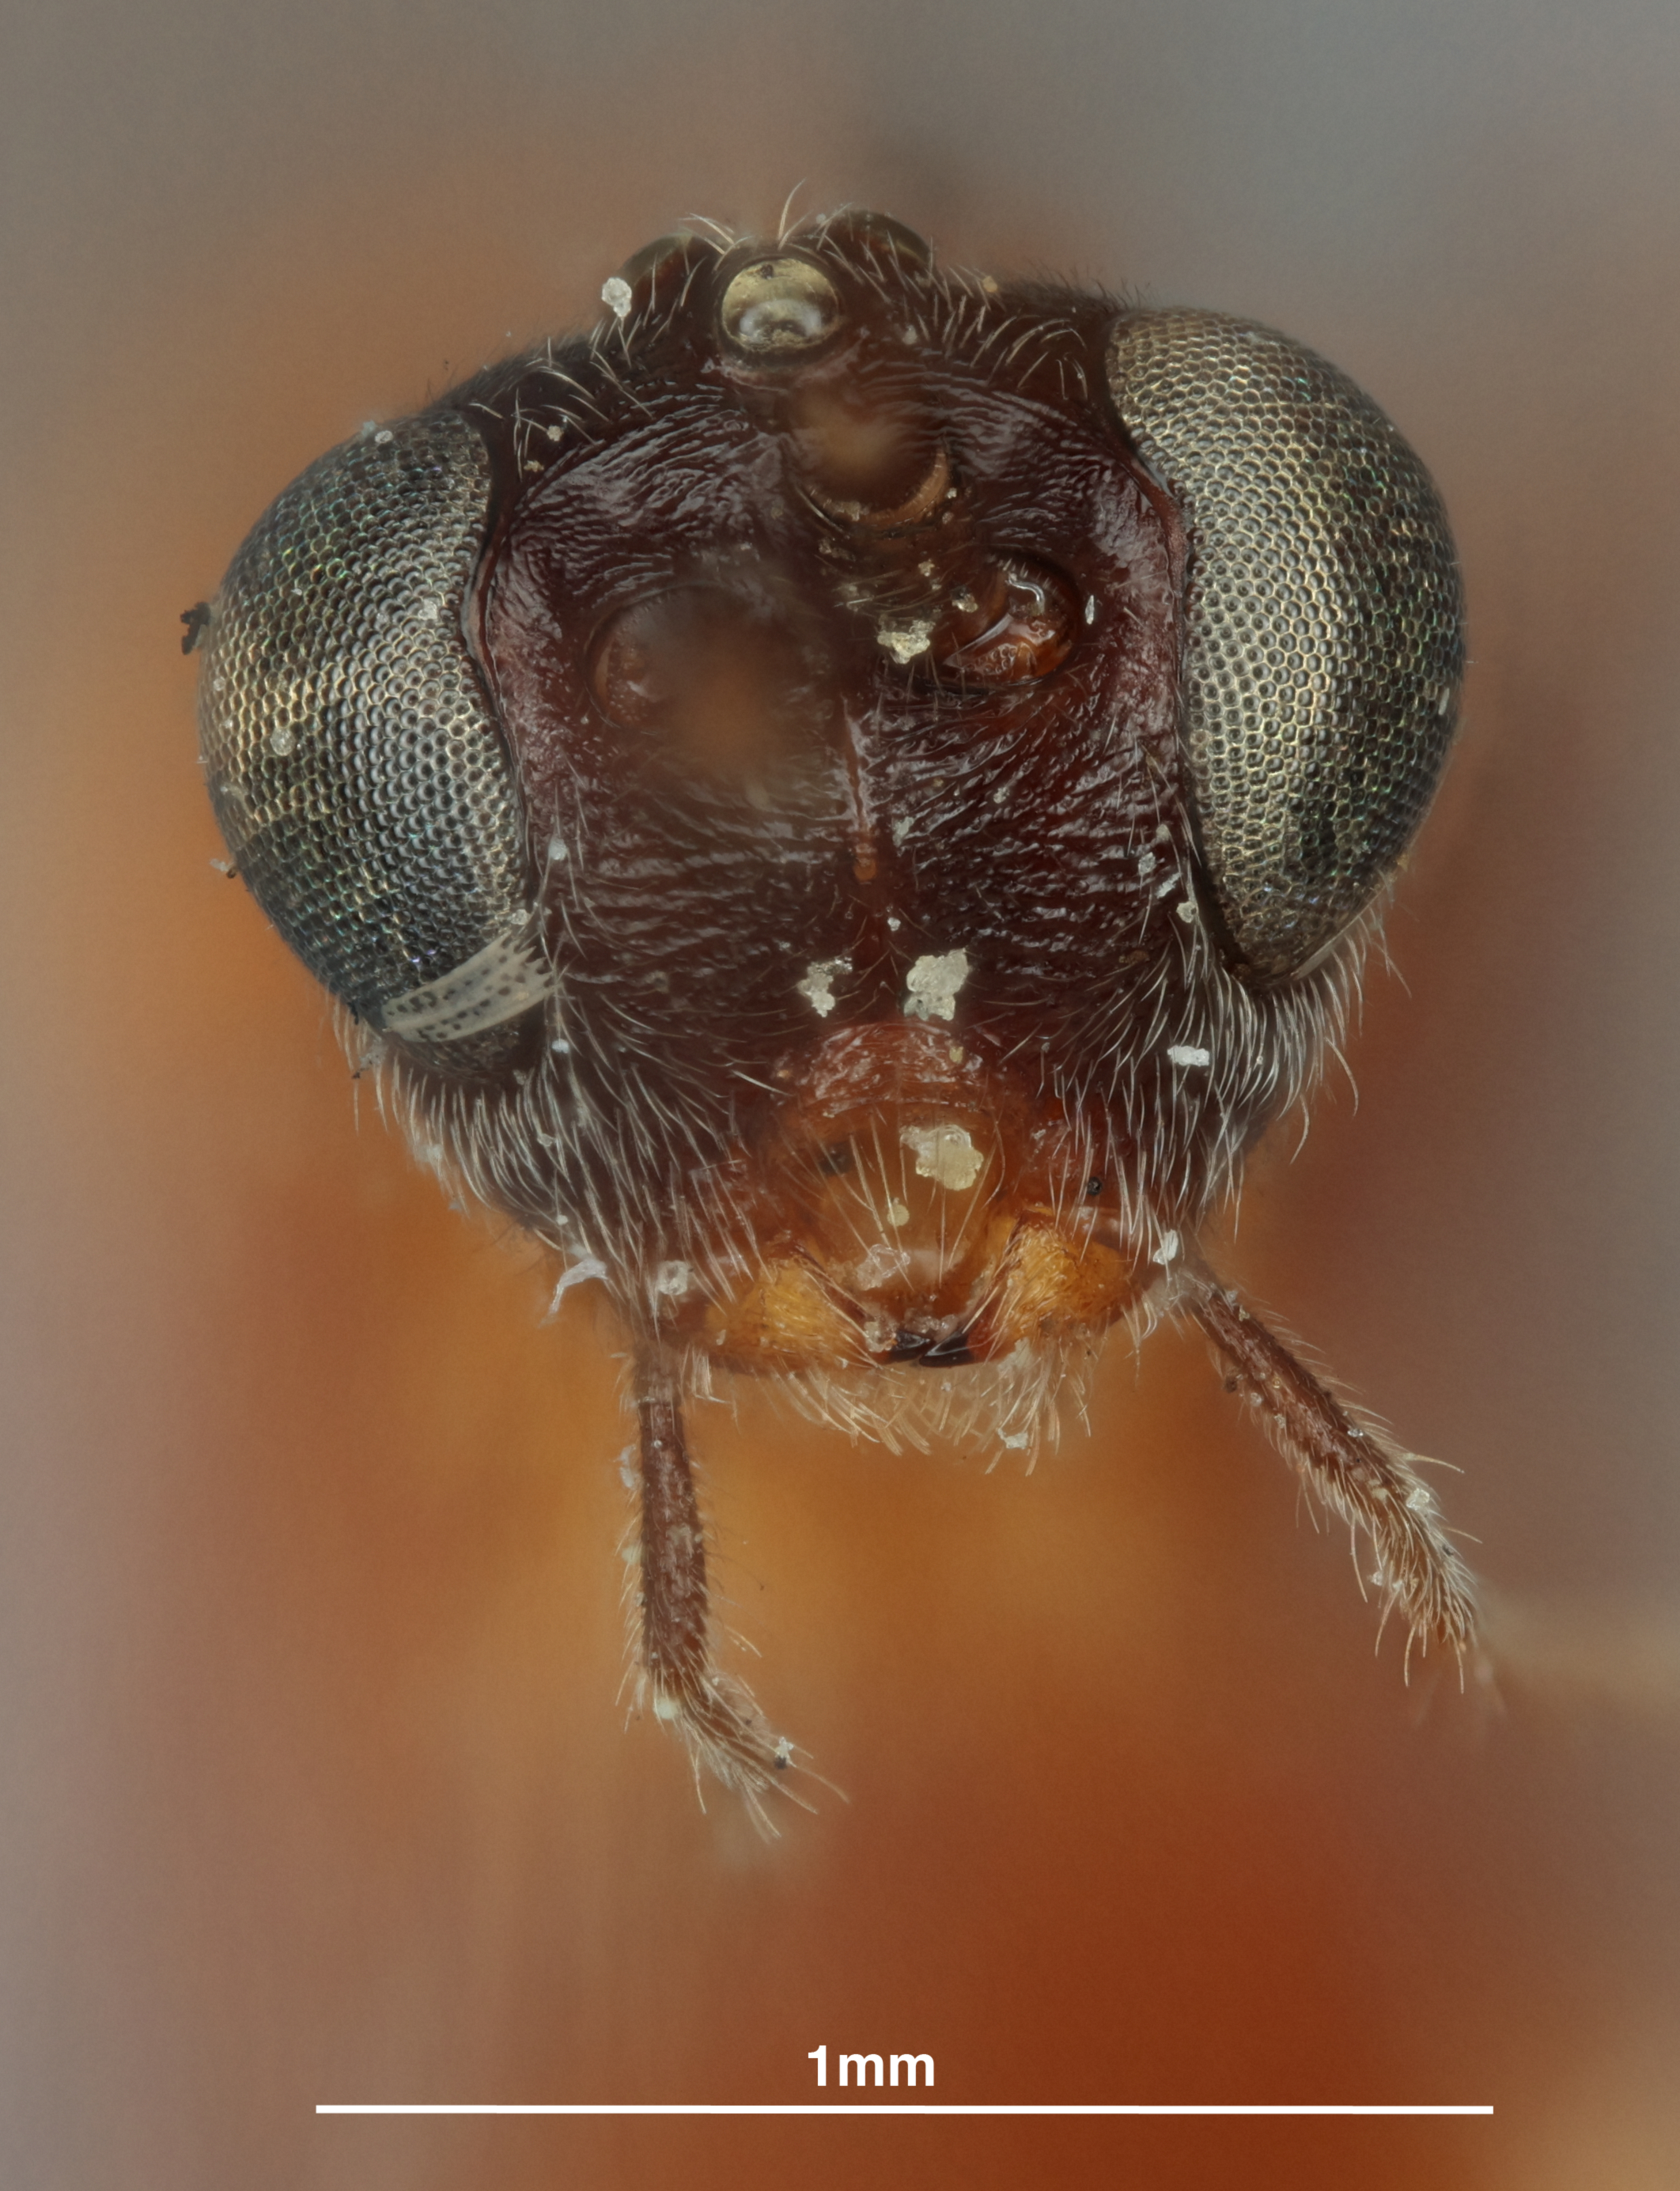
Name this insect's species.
Rogas rufocoxalis
